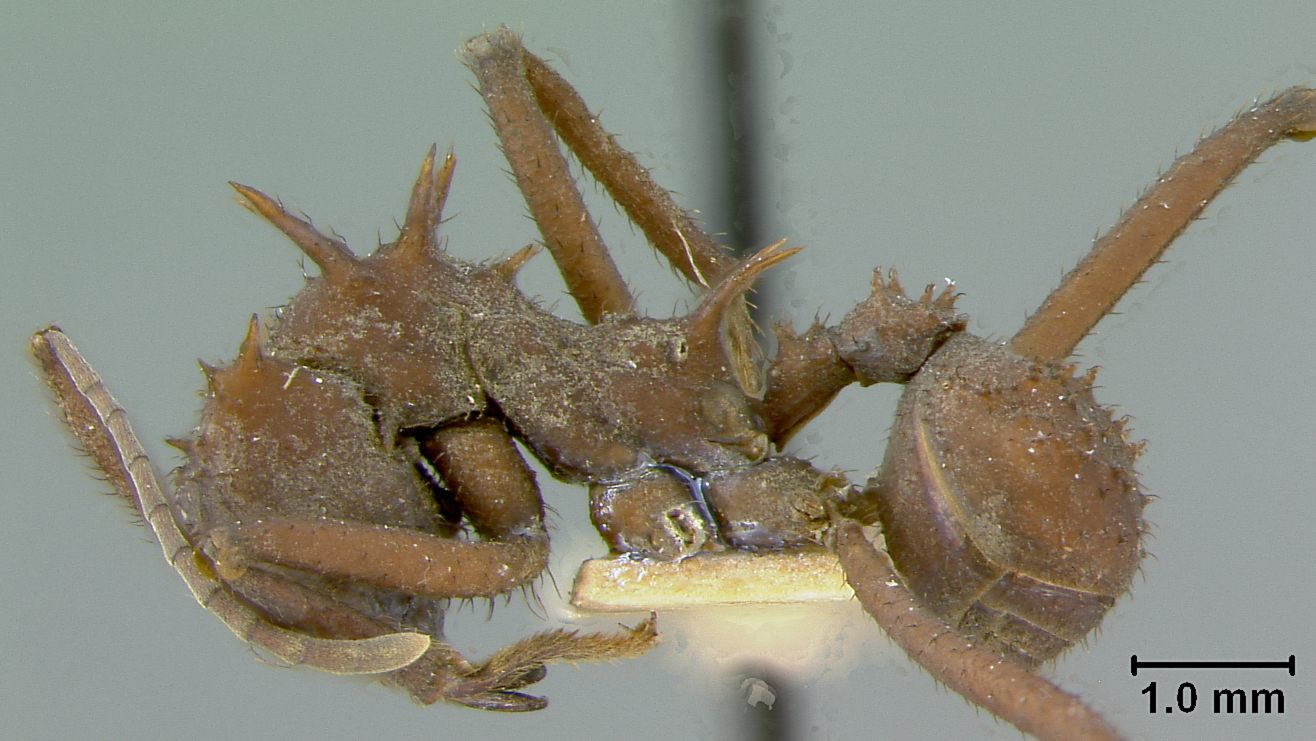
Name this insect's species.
Acromyrmex octospinosus
